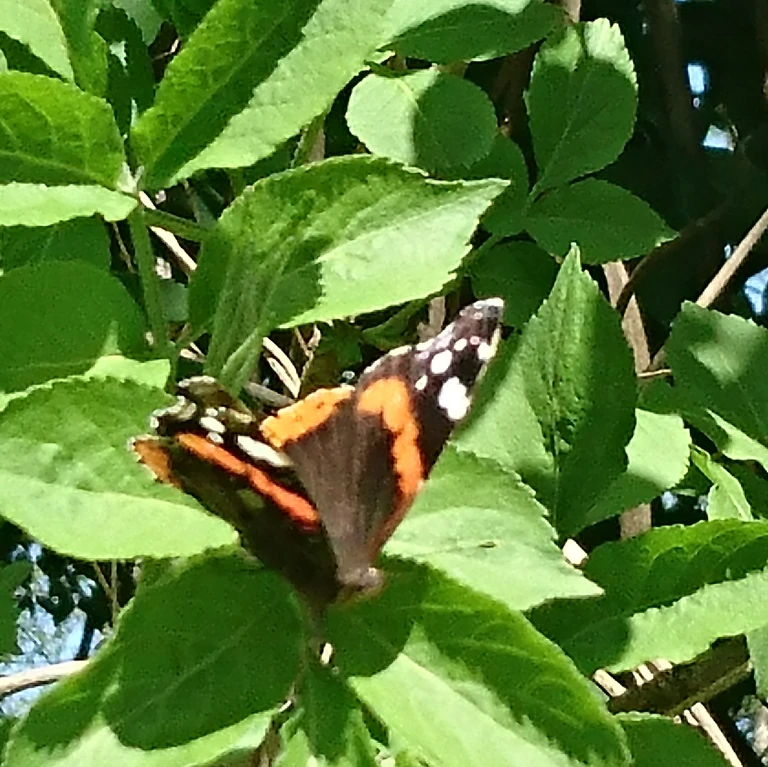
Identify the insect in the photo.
Vanessa atalanta
